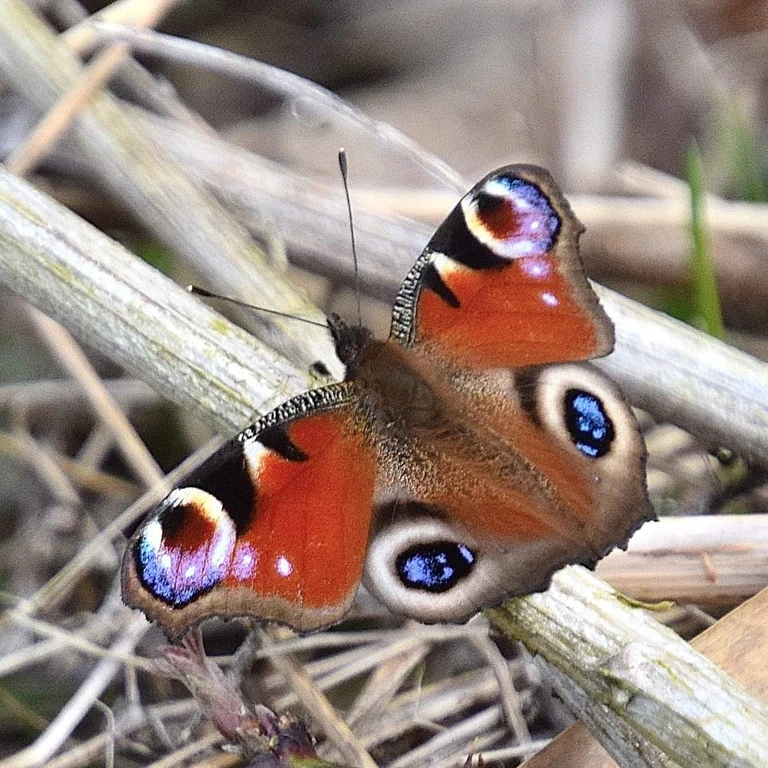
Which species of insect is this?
Aglais io
